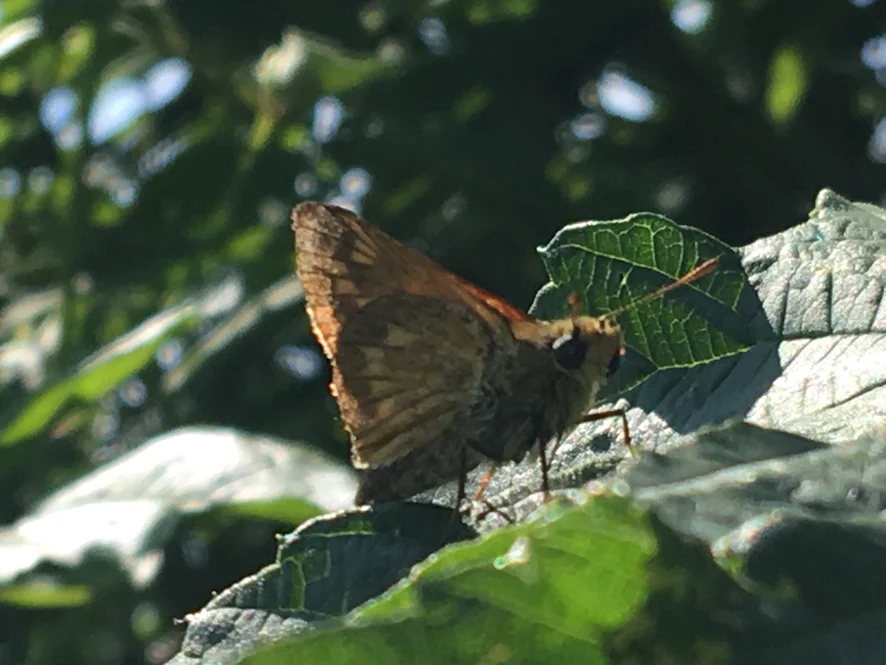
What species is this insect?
Ochlodes sylvanus (also Ochlodes venata)
